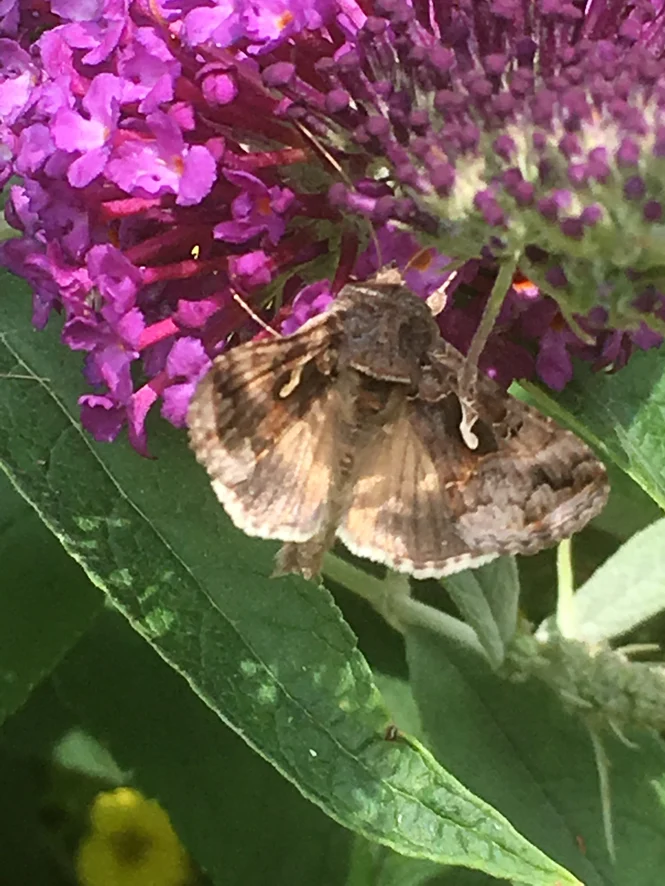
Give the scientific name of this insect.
Autographa gamma
